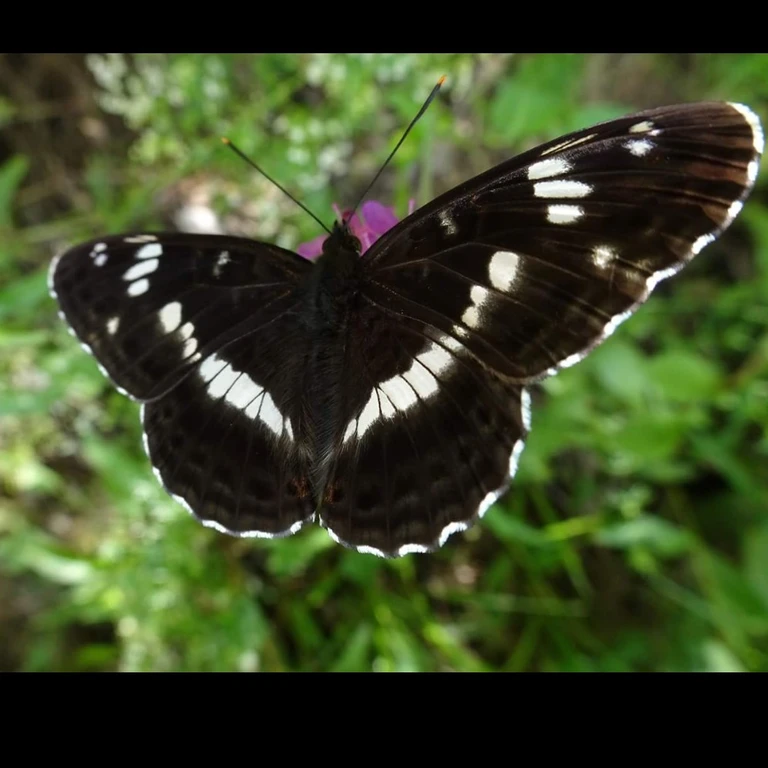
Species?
Limenitis camilla (also Ladoga camilla)
